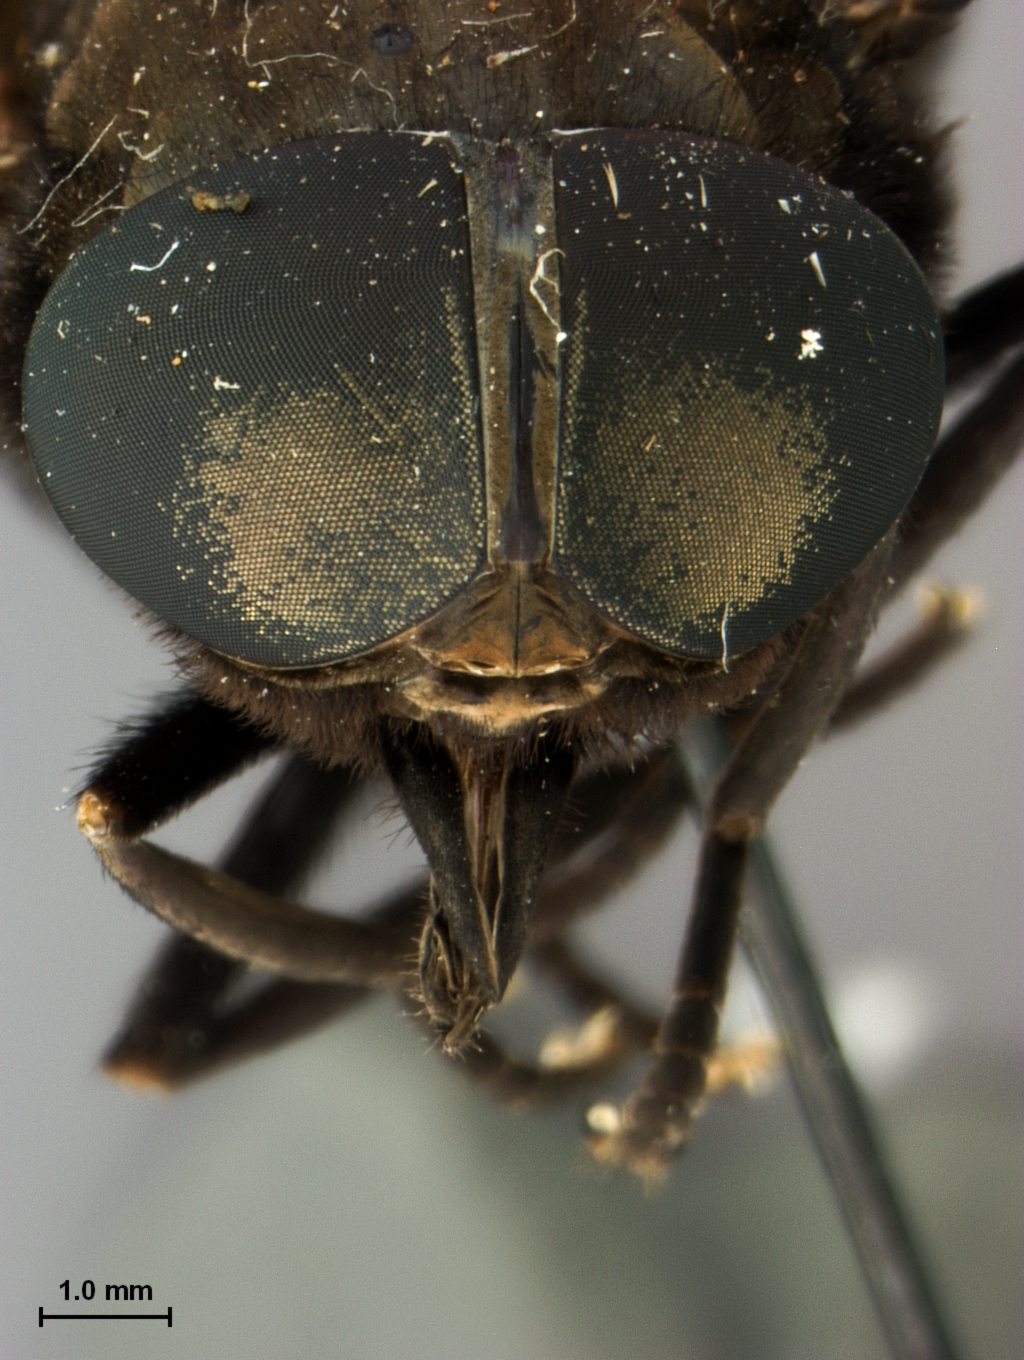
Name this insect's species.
Tabanus morbosus
